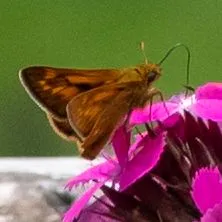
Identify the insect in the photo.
Ochlodes sylvanus (also Ochlodes venata)
